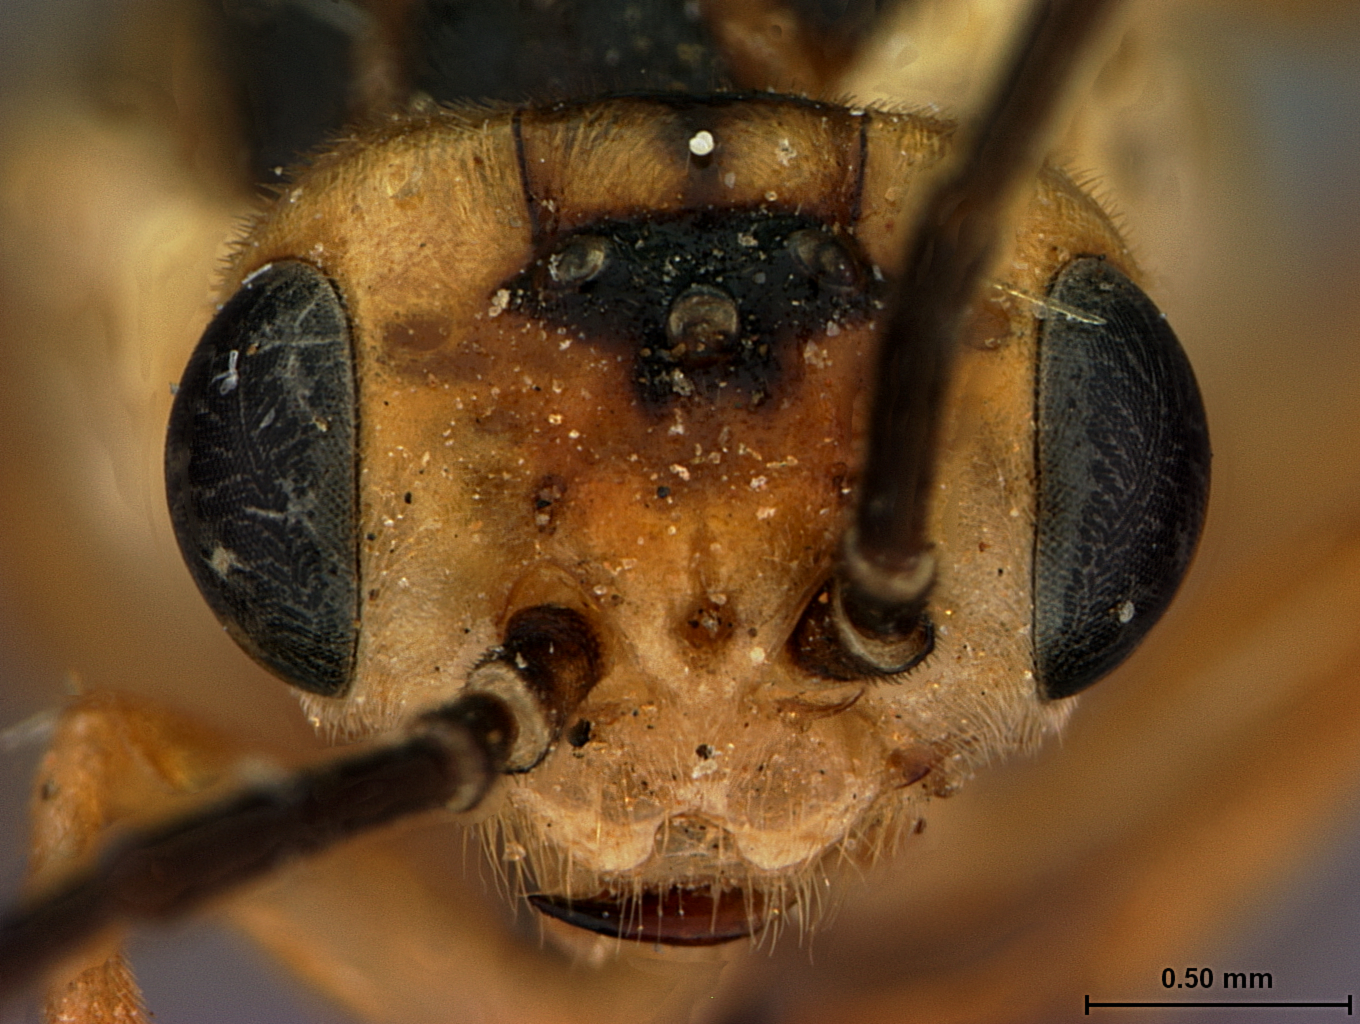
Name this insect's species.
Pteronidea mendicana
